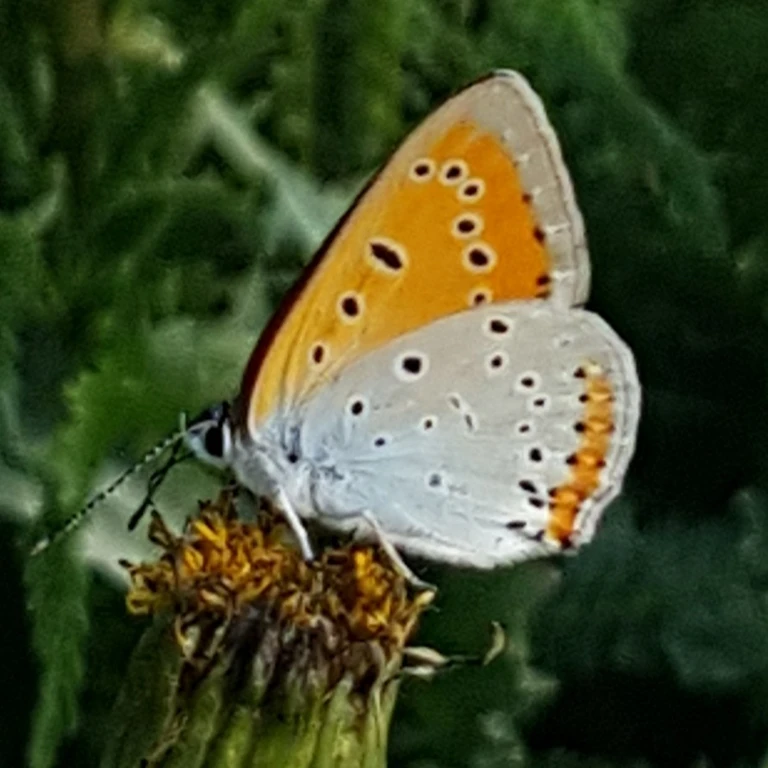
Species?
Lycaena dispar
